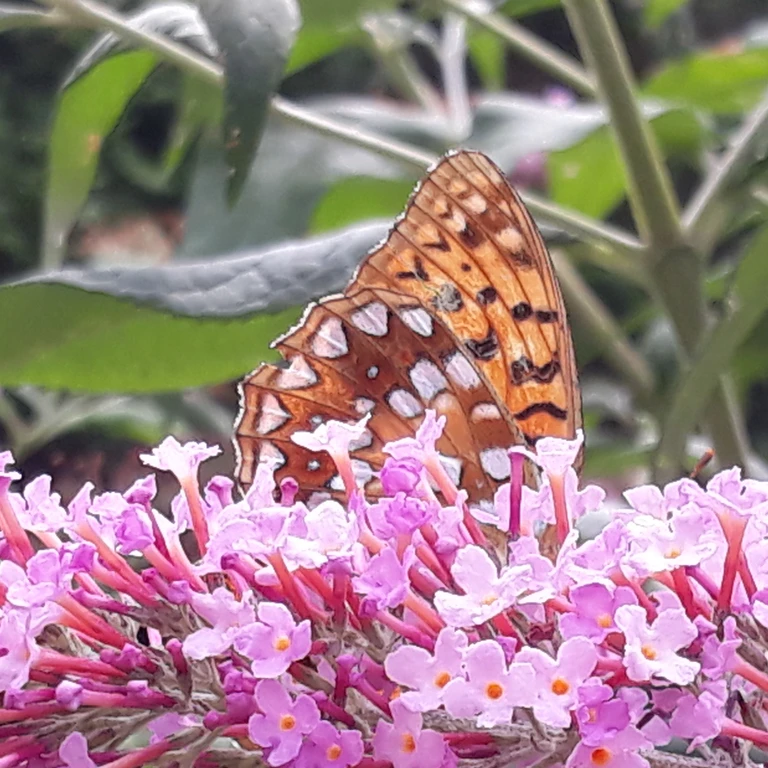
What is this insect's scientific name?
Fabriciana adippe
